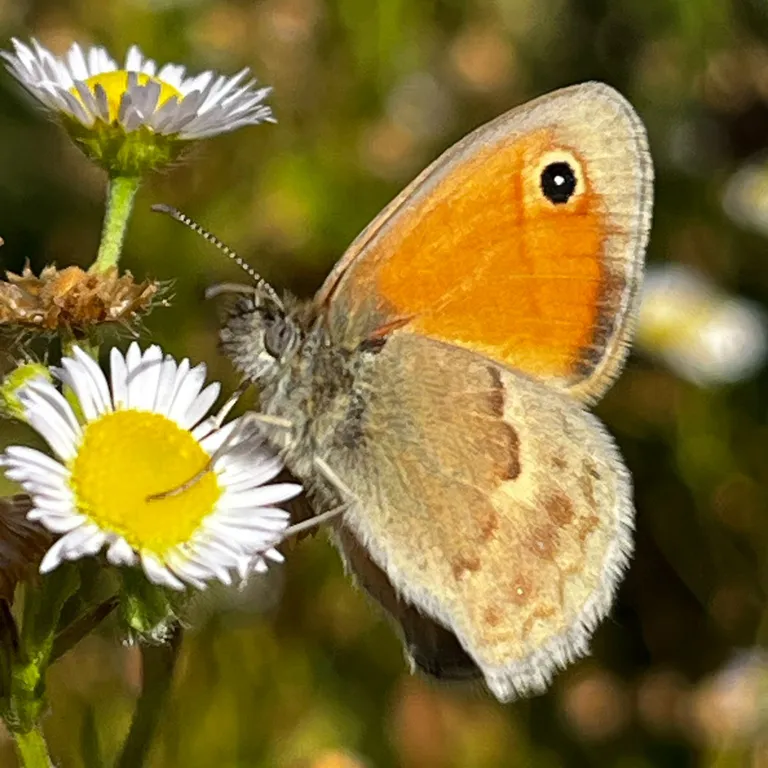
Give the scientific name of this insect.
Coenonympha pamphilus
